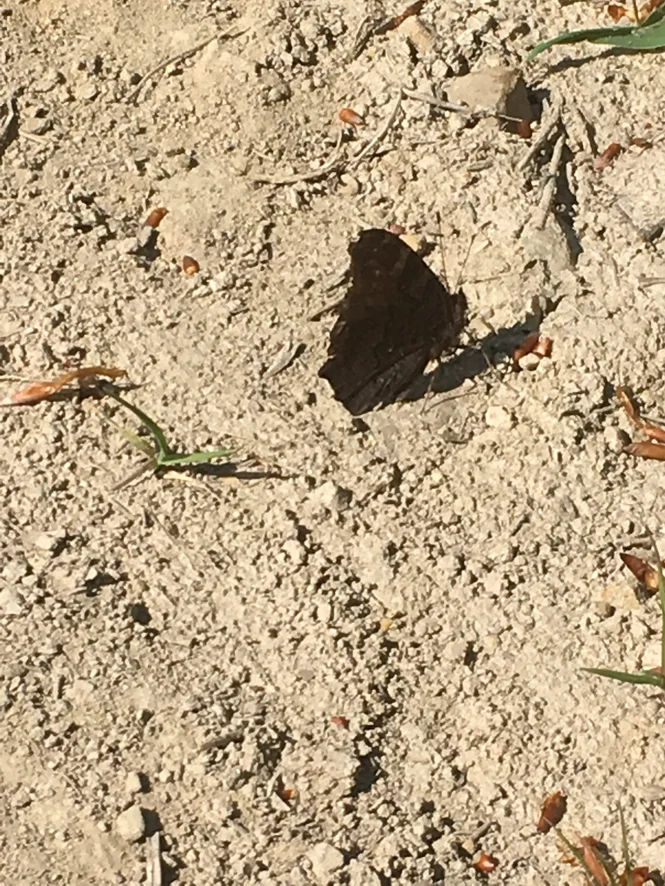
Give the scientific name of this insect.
Aglais io
